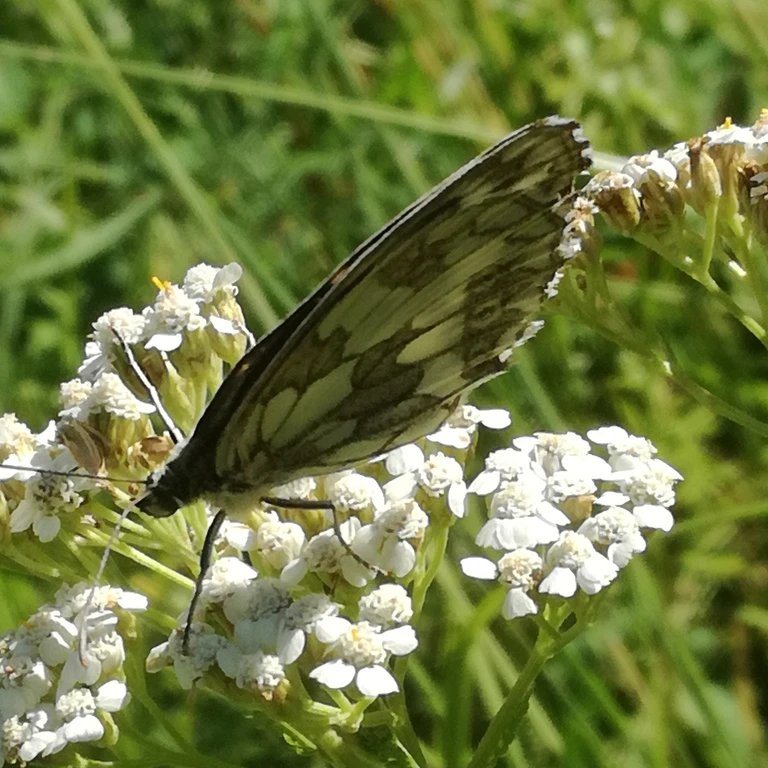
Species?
Melanargia galathea
